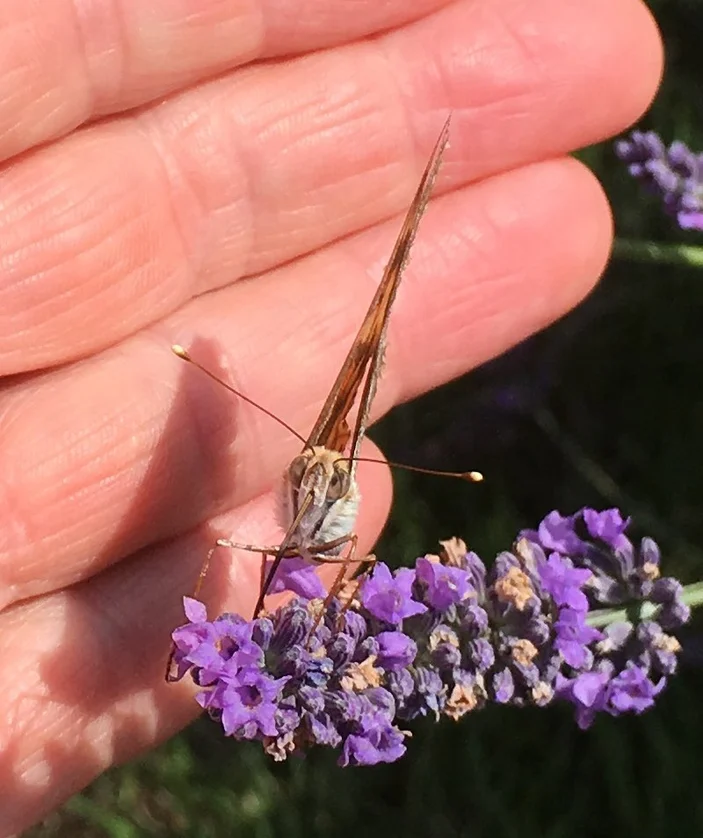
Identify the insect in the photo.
Vanessa cardui
